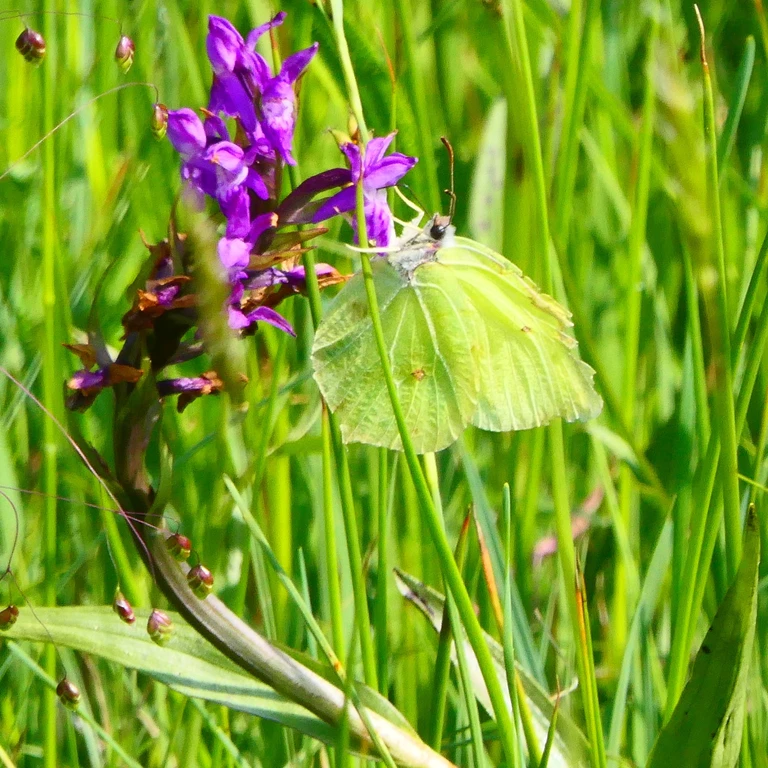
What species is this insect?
Gonepteryx rhamni
